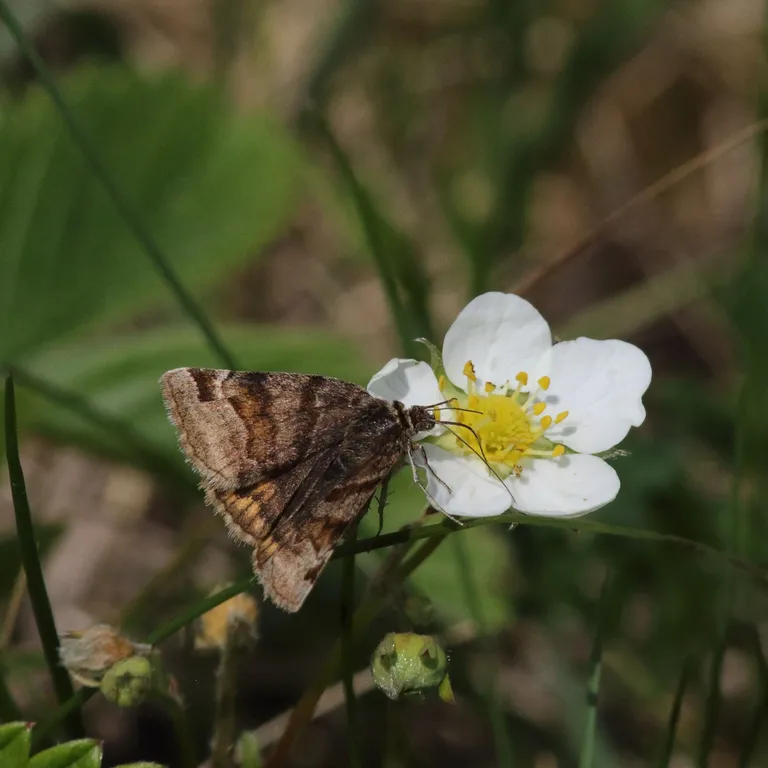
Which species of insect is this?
Euclidia glyphica
